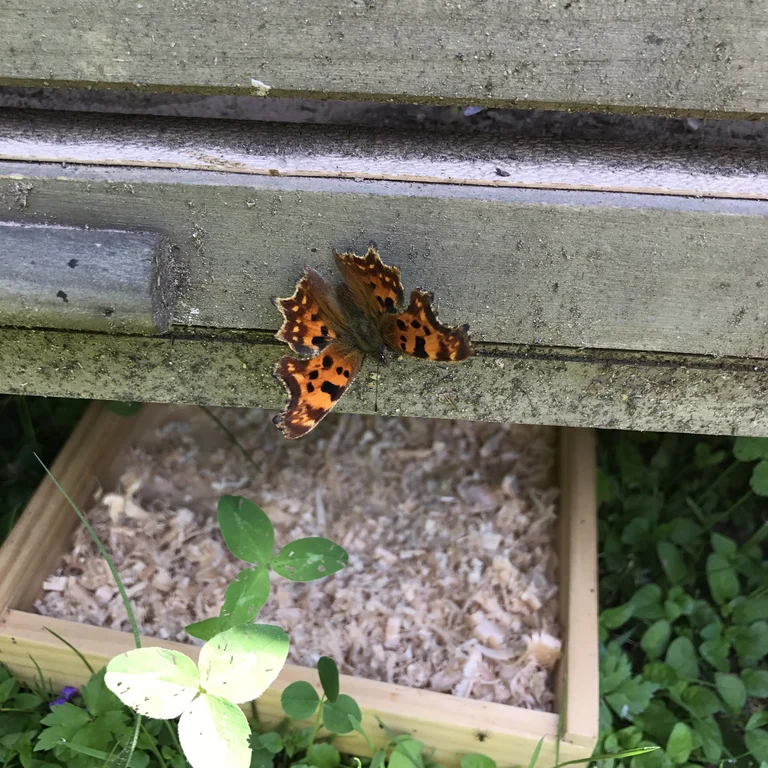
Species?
Polygonia c-album
